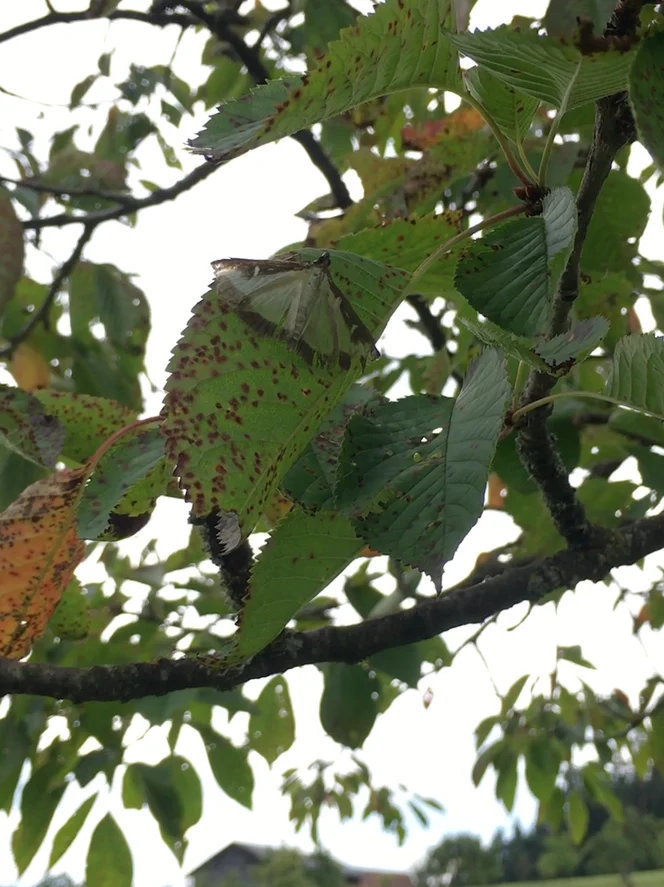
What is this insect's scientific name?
Cydalima perspectalis
